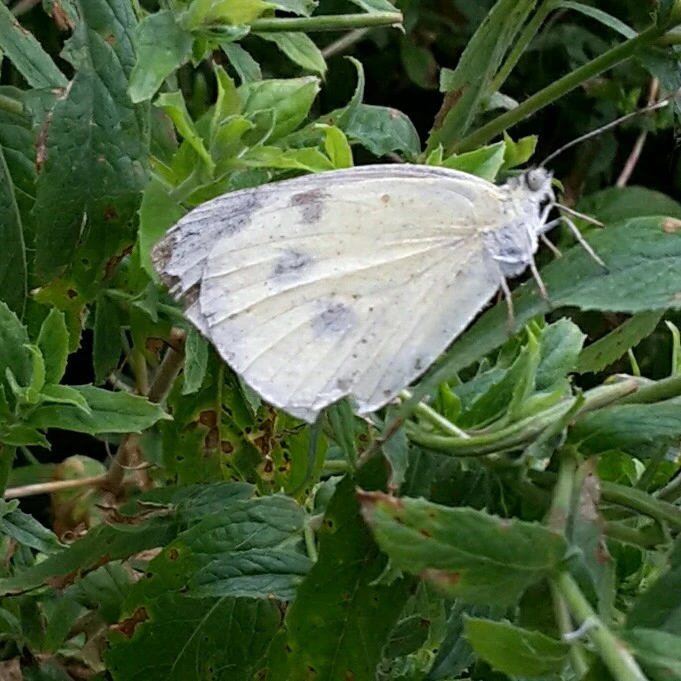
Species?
Pieris brassicae
